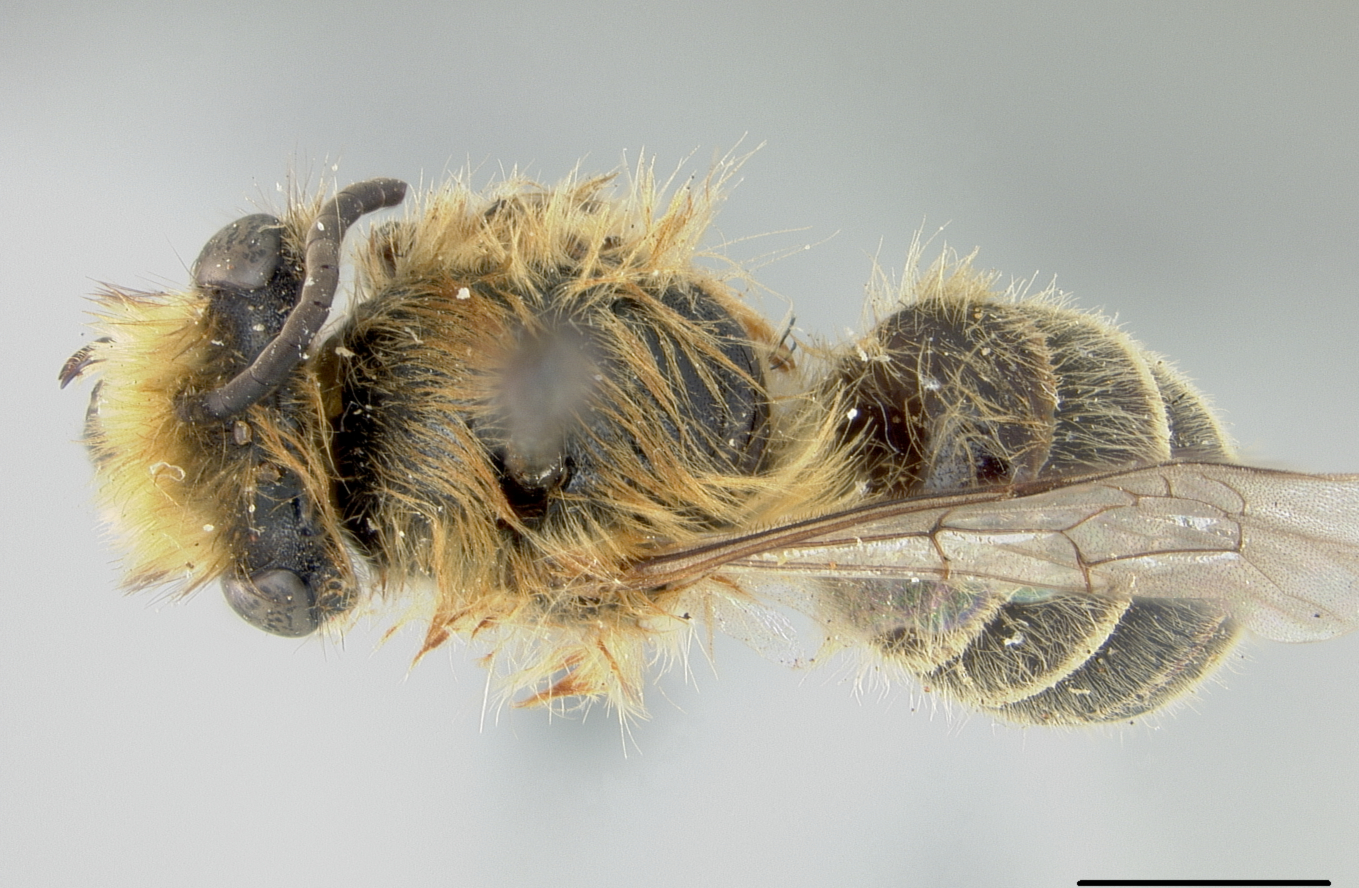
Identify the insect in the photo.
Diphaglossa spinolae
